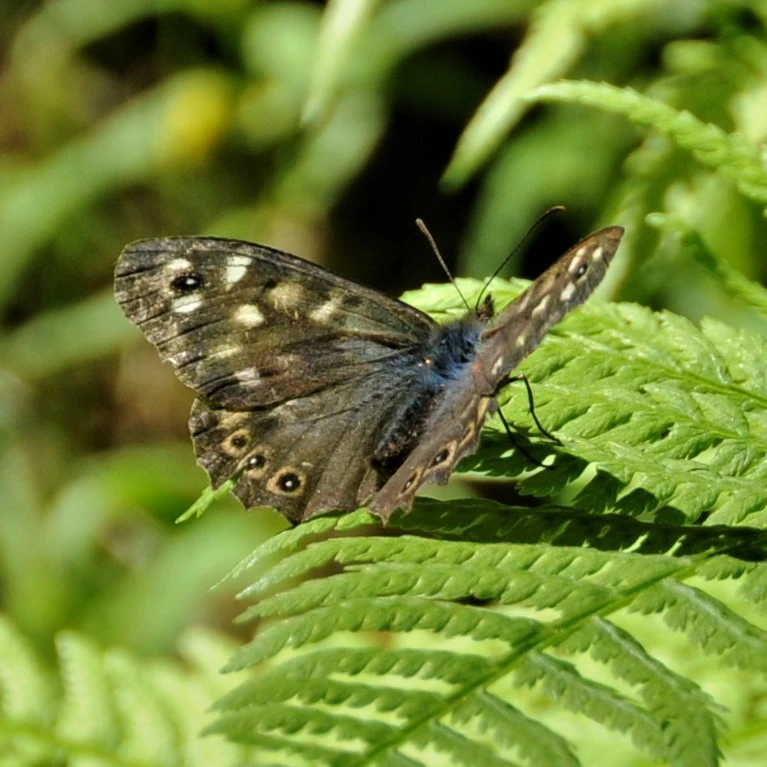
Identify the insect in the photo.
Pararge aegeria
